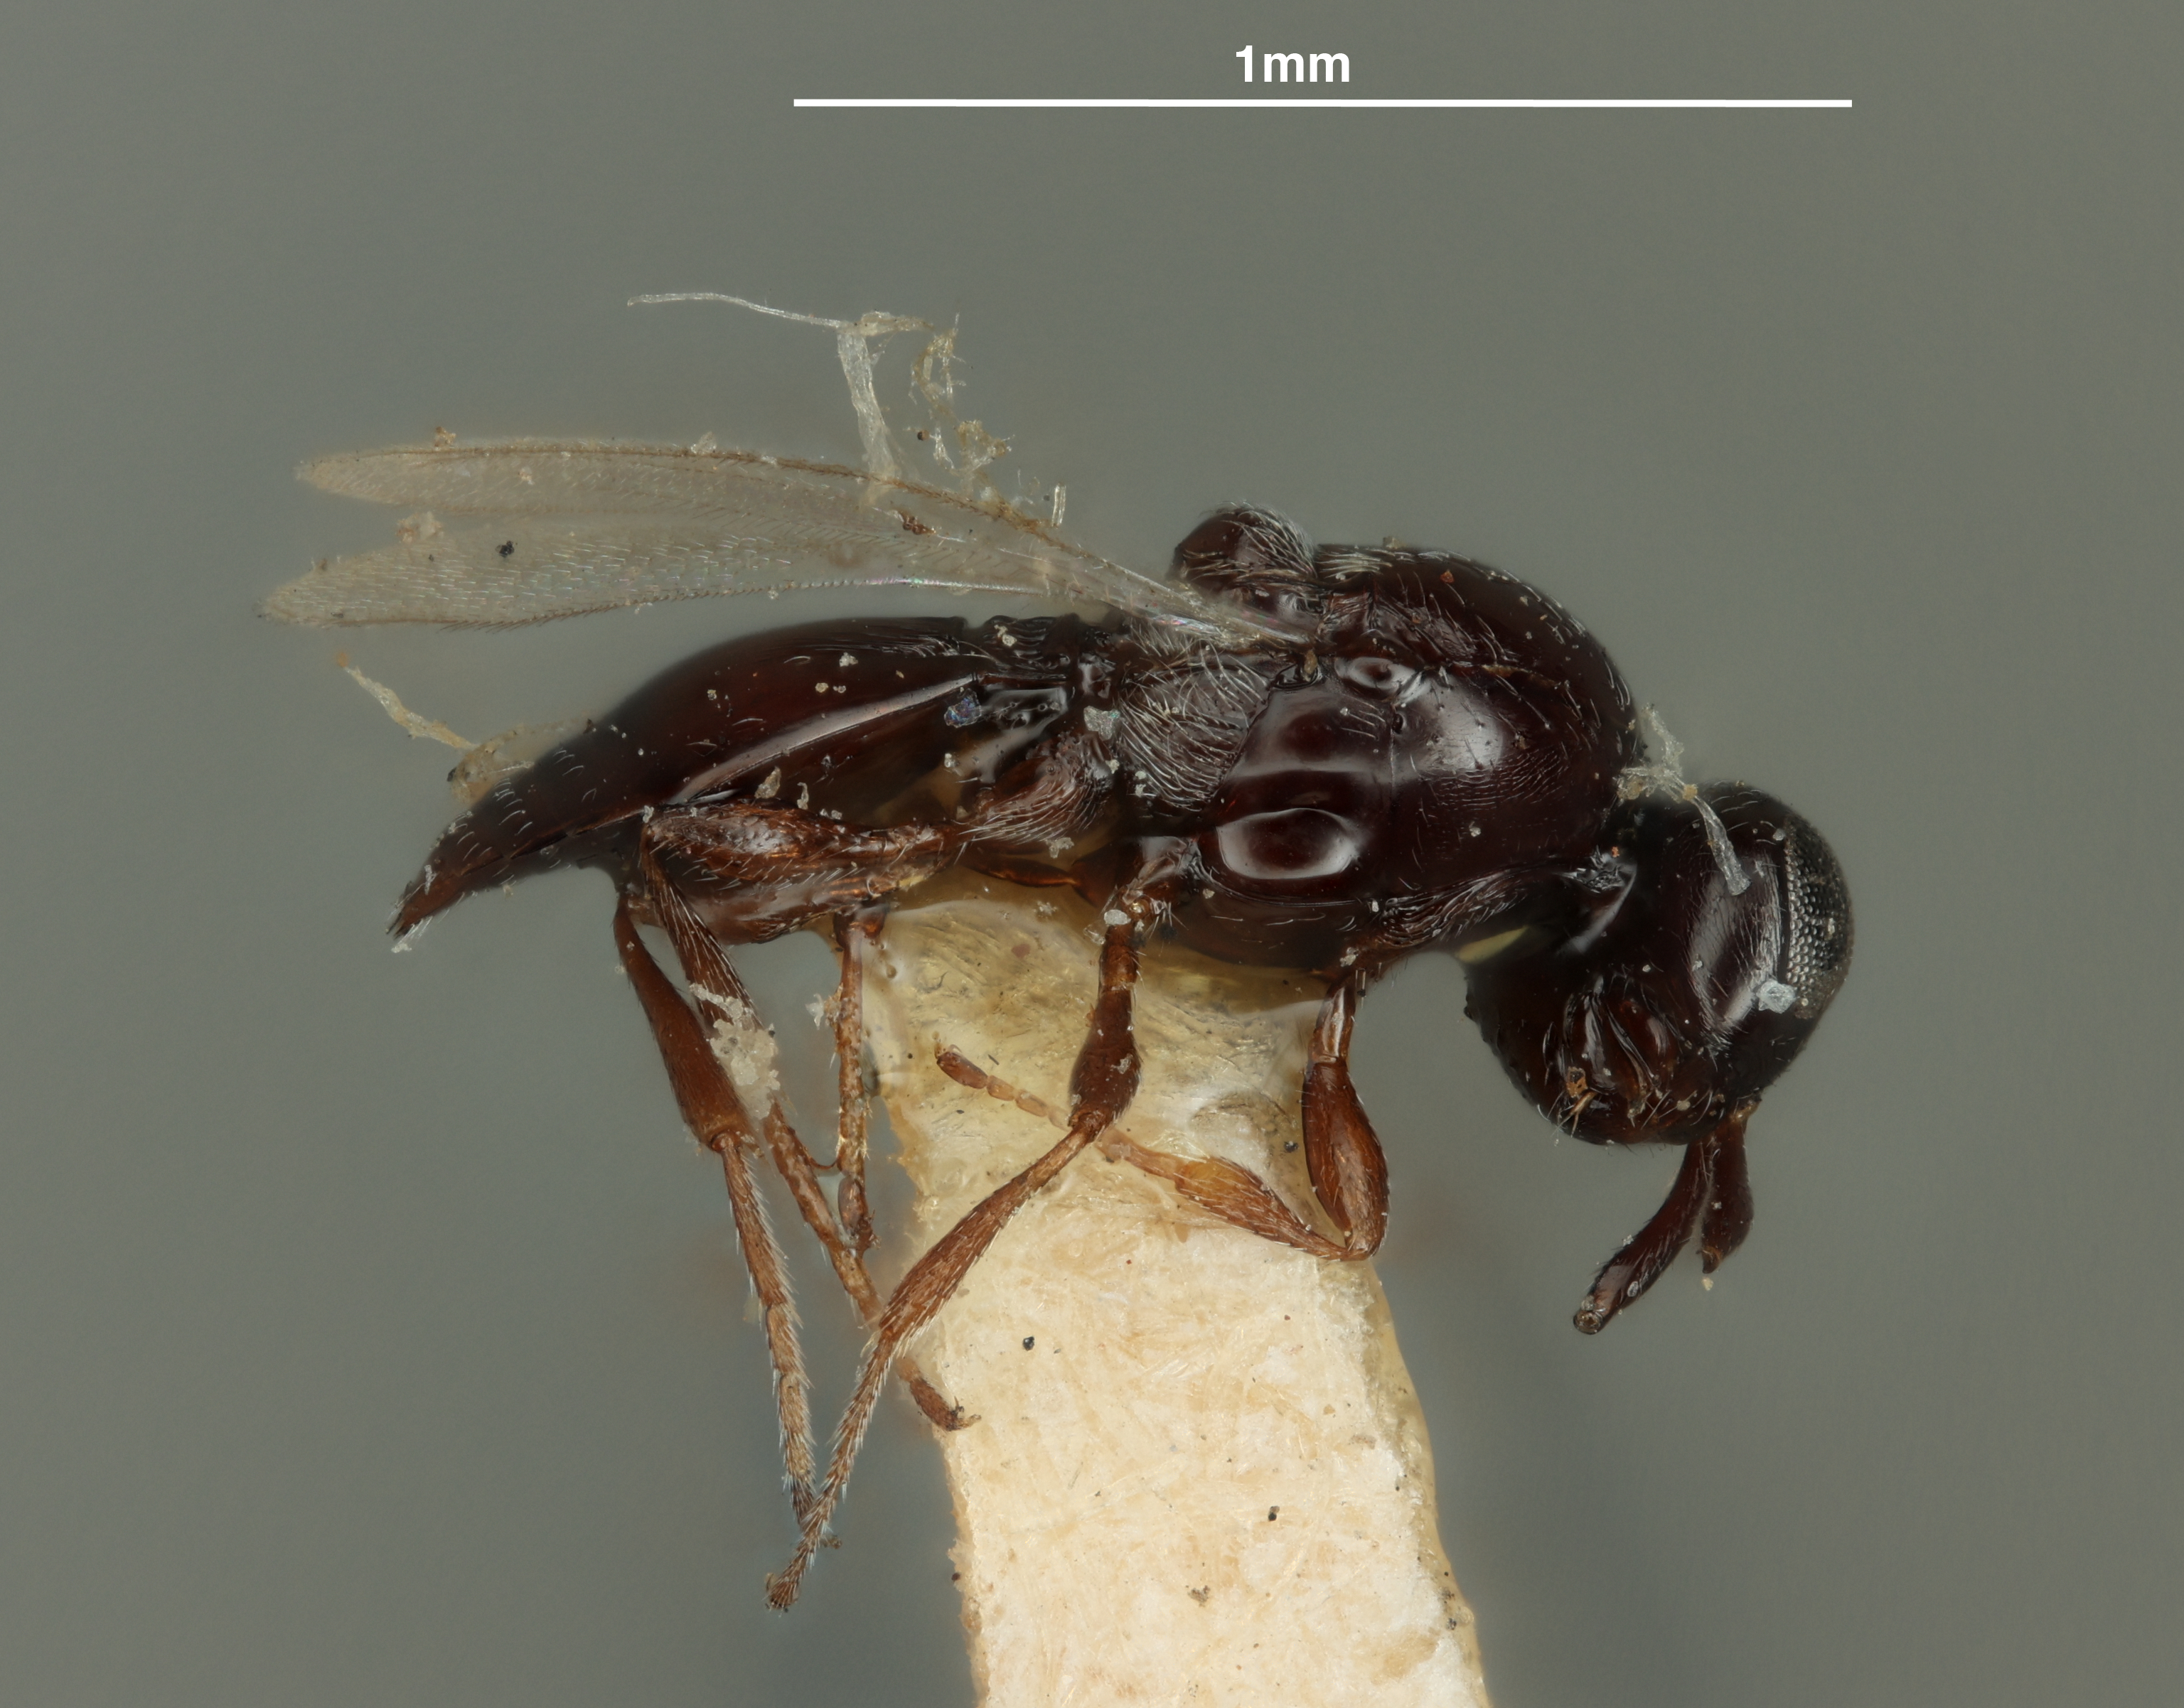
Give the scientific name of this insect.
Polygnotus asynaptae
